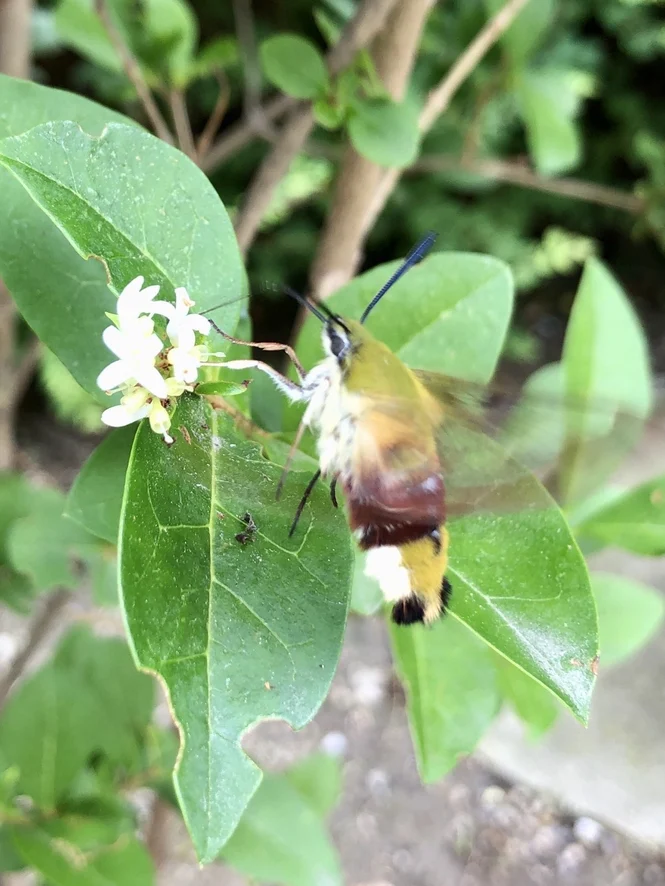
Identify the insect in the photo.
Hemaris fuciformis
